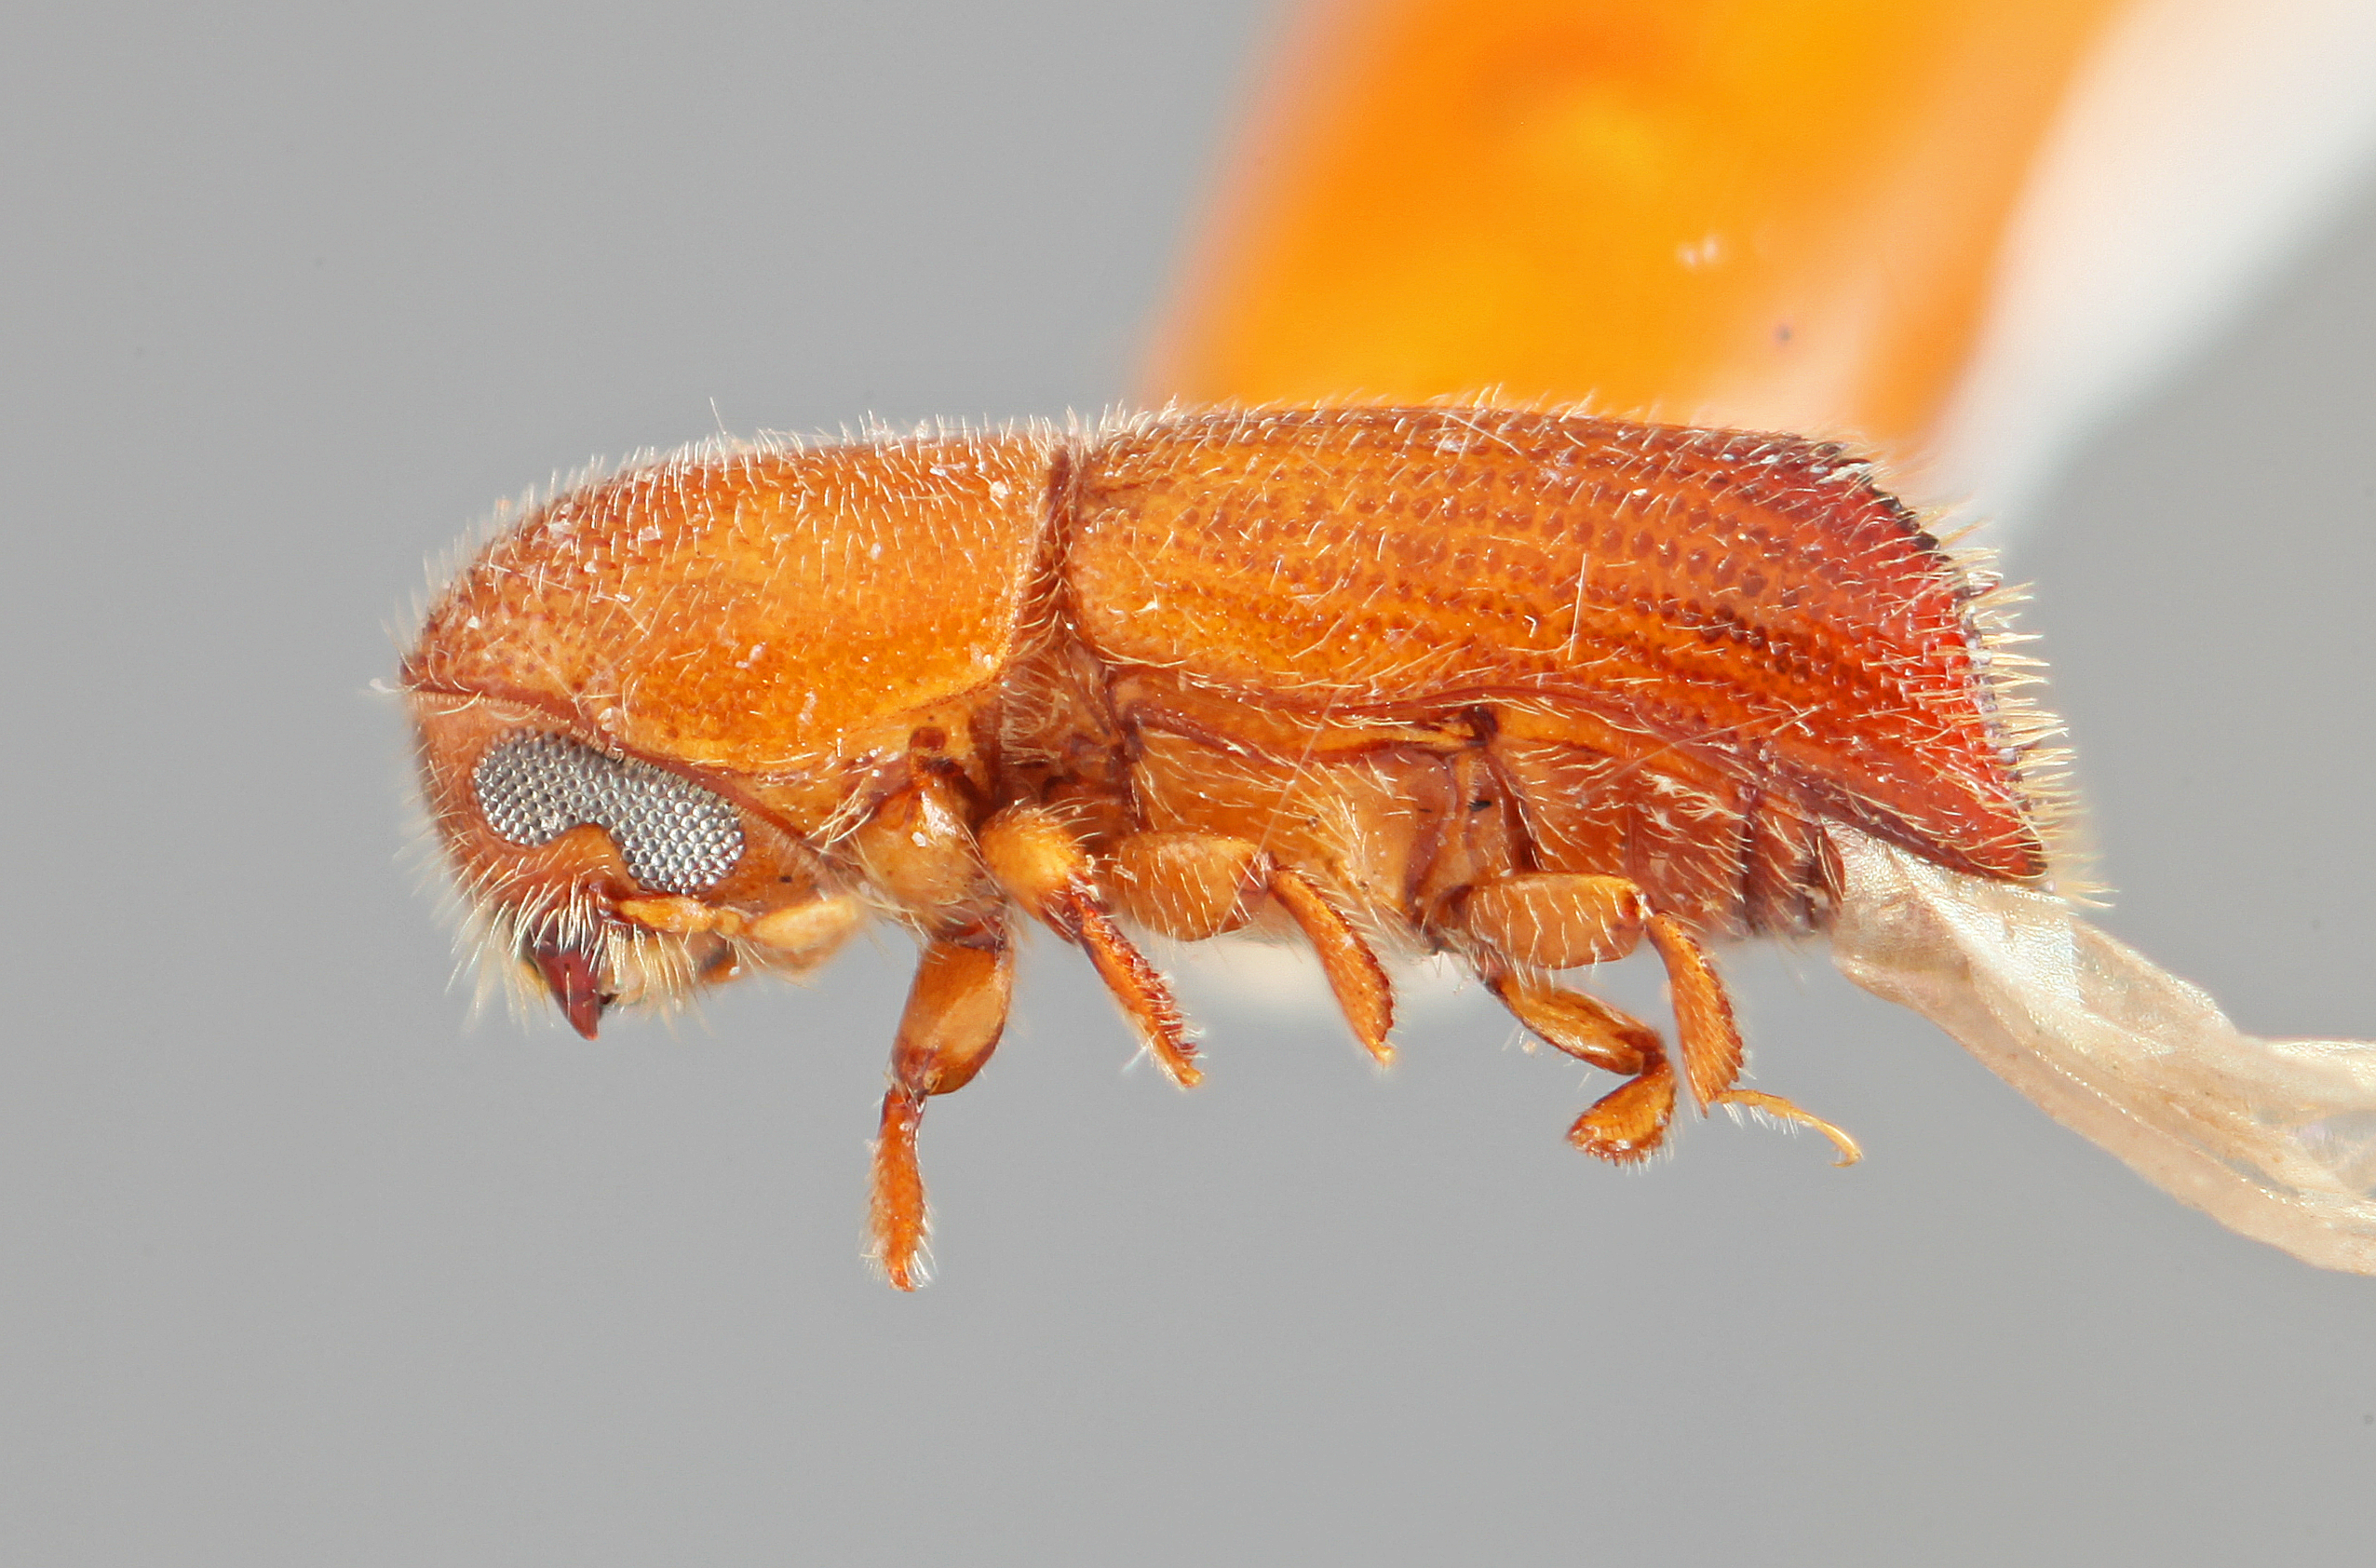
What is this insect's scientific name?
Premnobius quadridens
